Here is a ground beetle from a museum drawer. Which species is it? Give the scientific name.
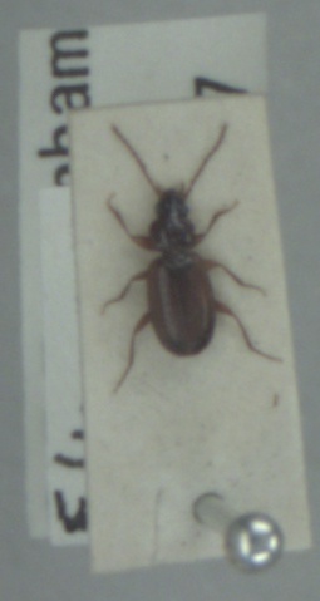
Trechus quadristriatus
